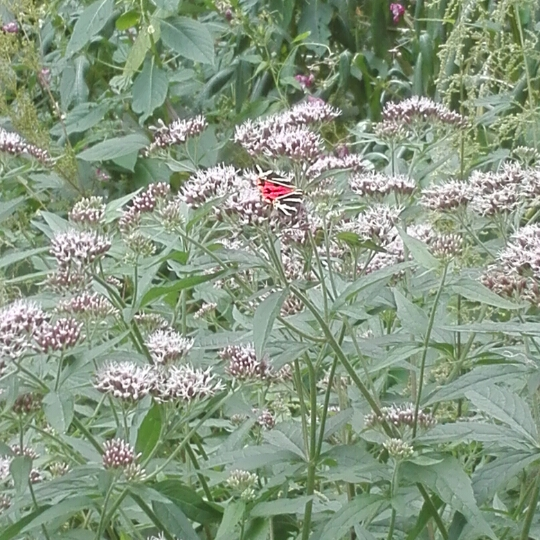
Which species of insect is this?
Euplagia quadripunctaria
